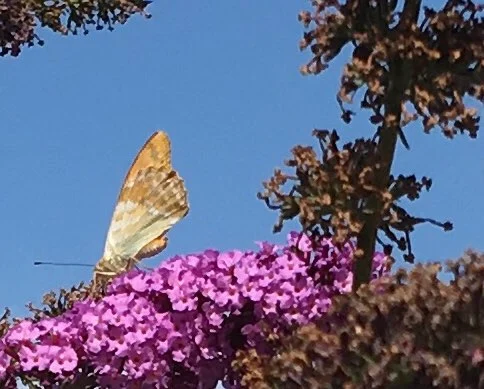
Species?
Argynnis paphia
